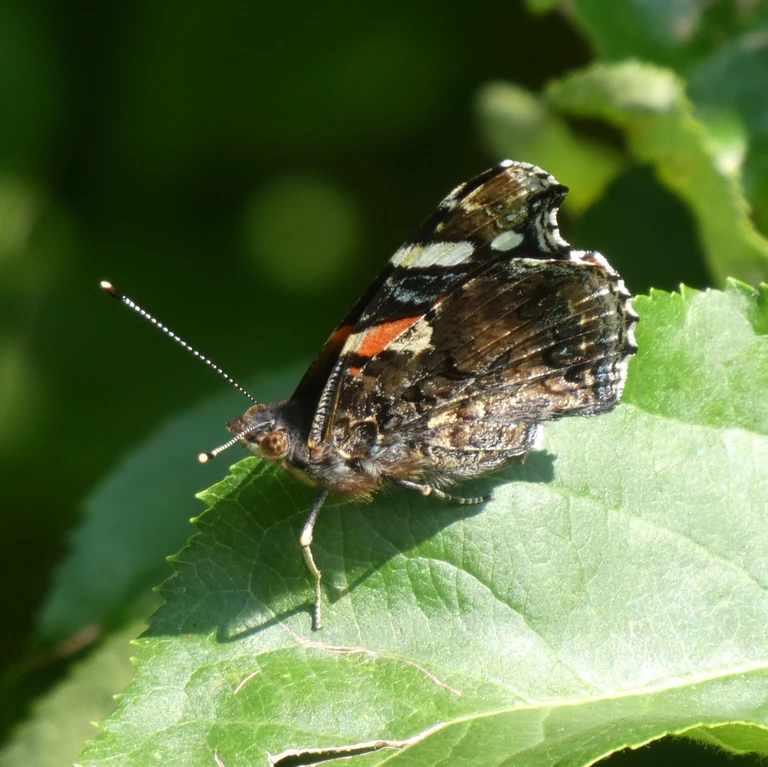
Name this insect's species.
Vanessa atalanta
